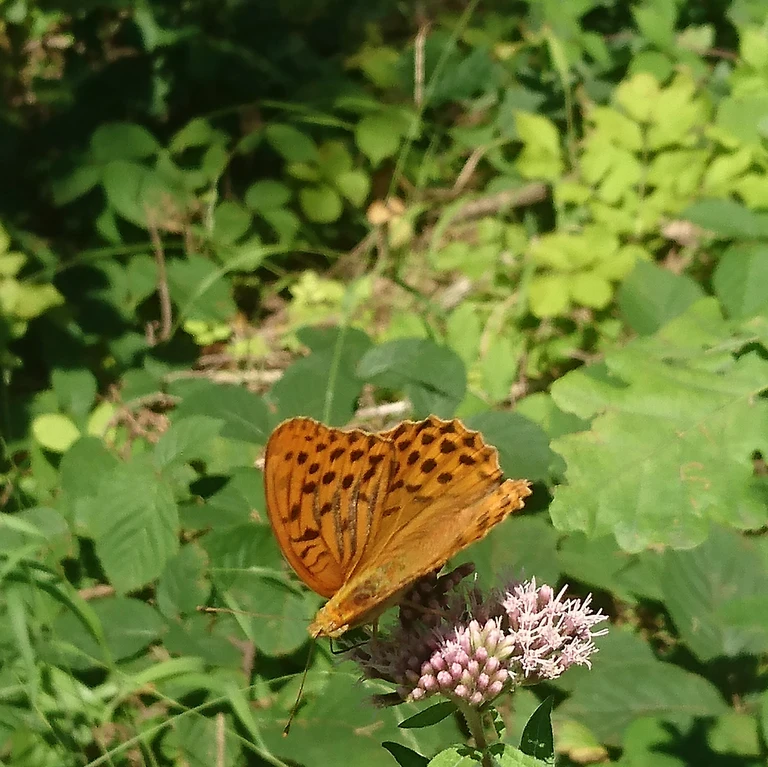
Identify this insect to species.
Argynnis paphia
